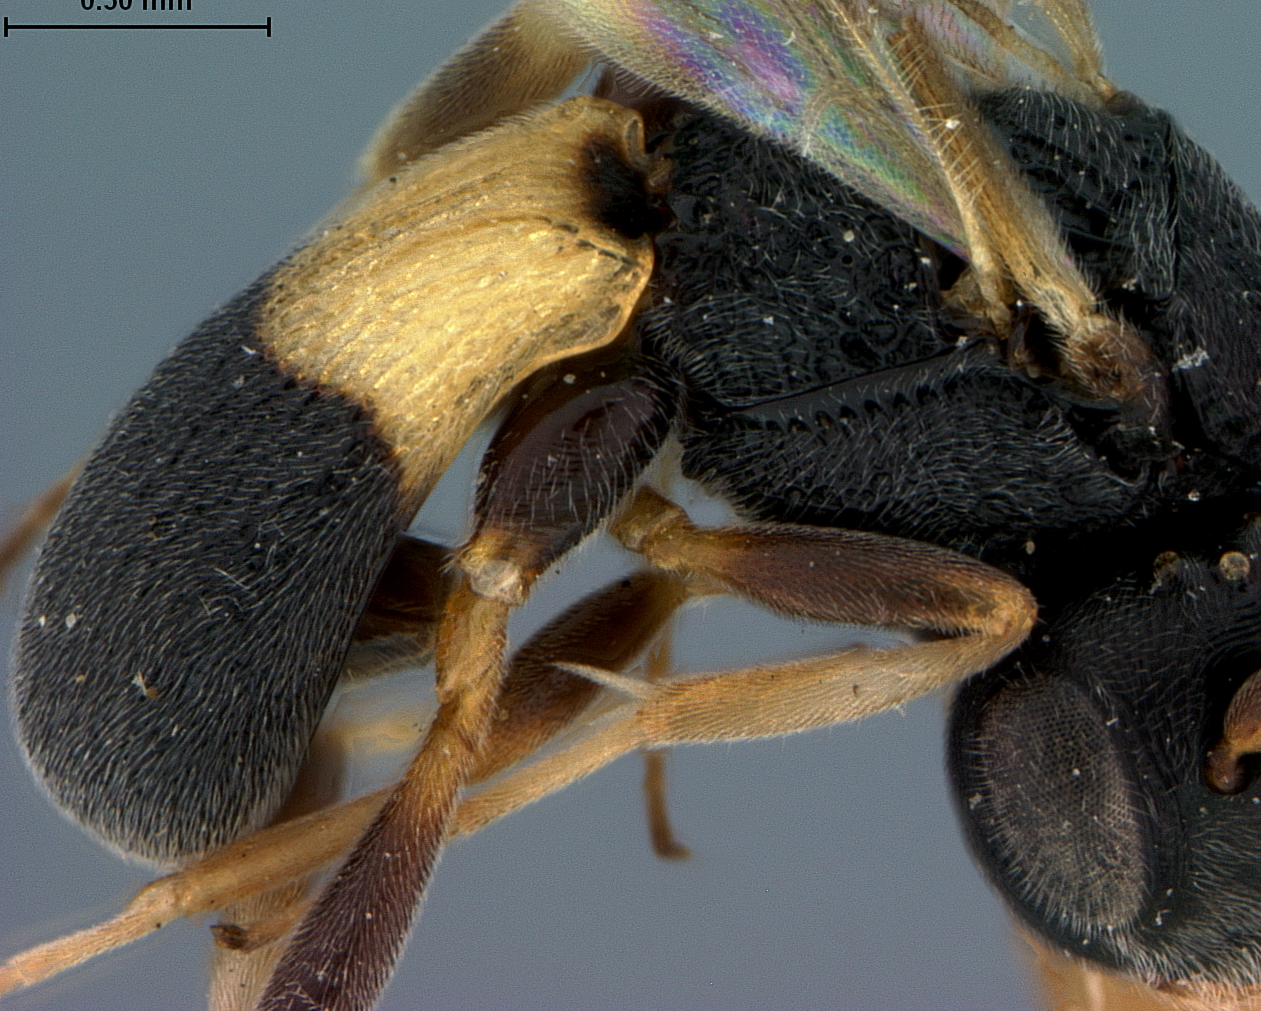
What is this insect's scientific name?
Chelonus fulgidus
